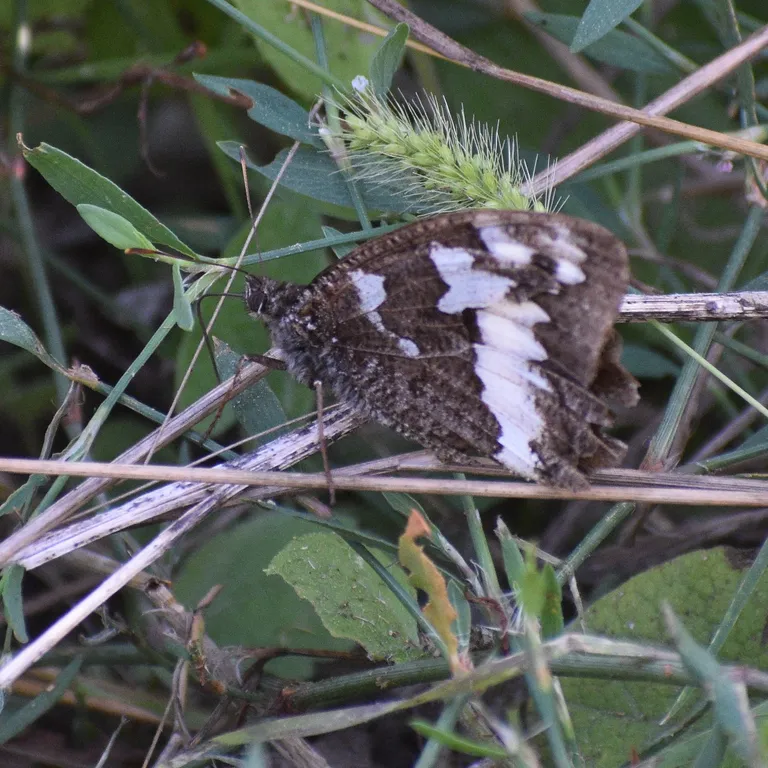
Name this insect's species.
Brintesia circe
